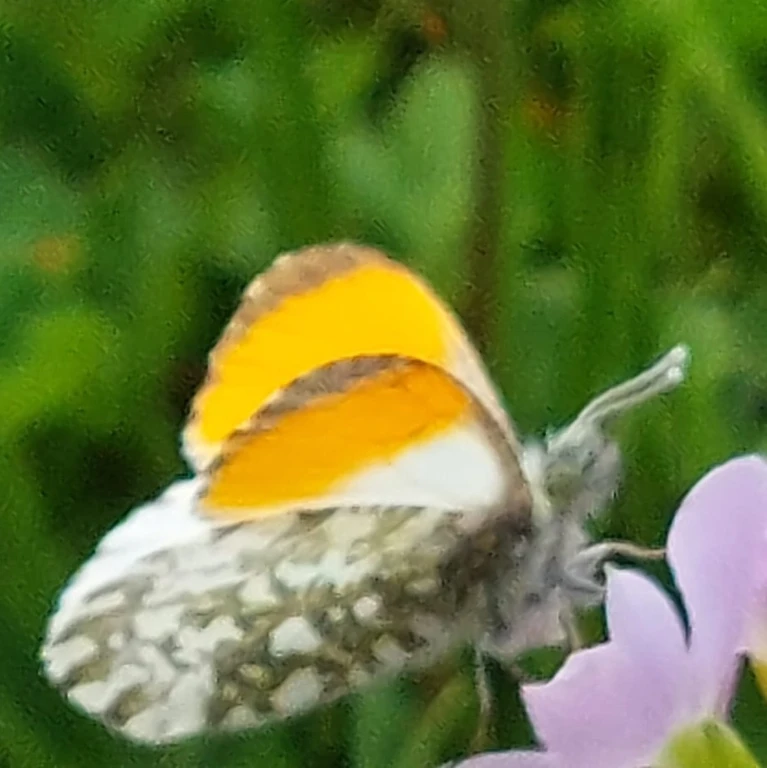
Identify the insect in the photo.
Anthocharis cardamines
